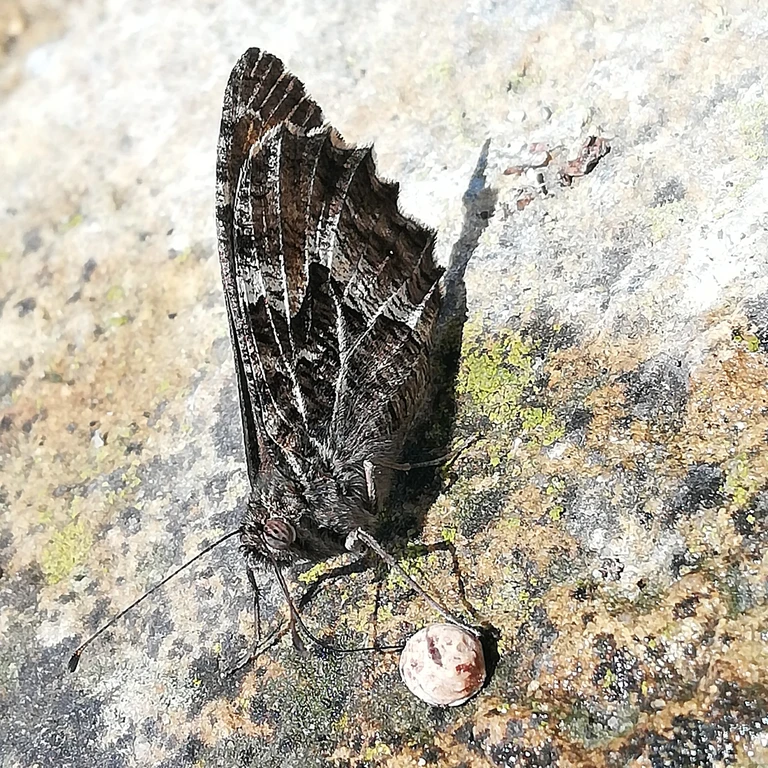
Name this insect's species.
Hipparchia semele
